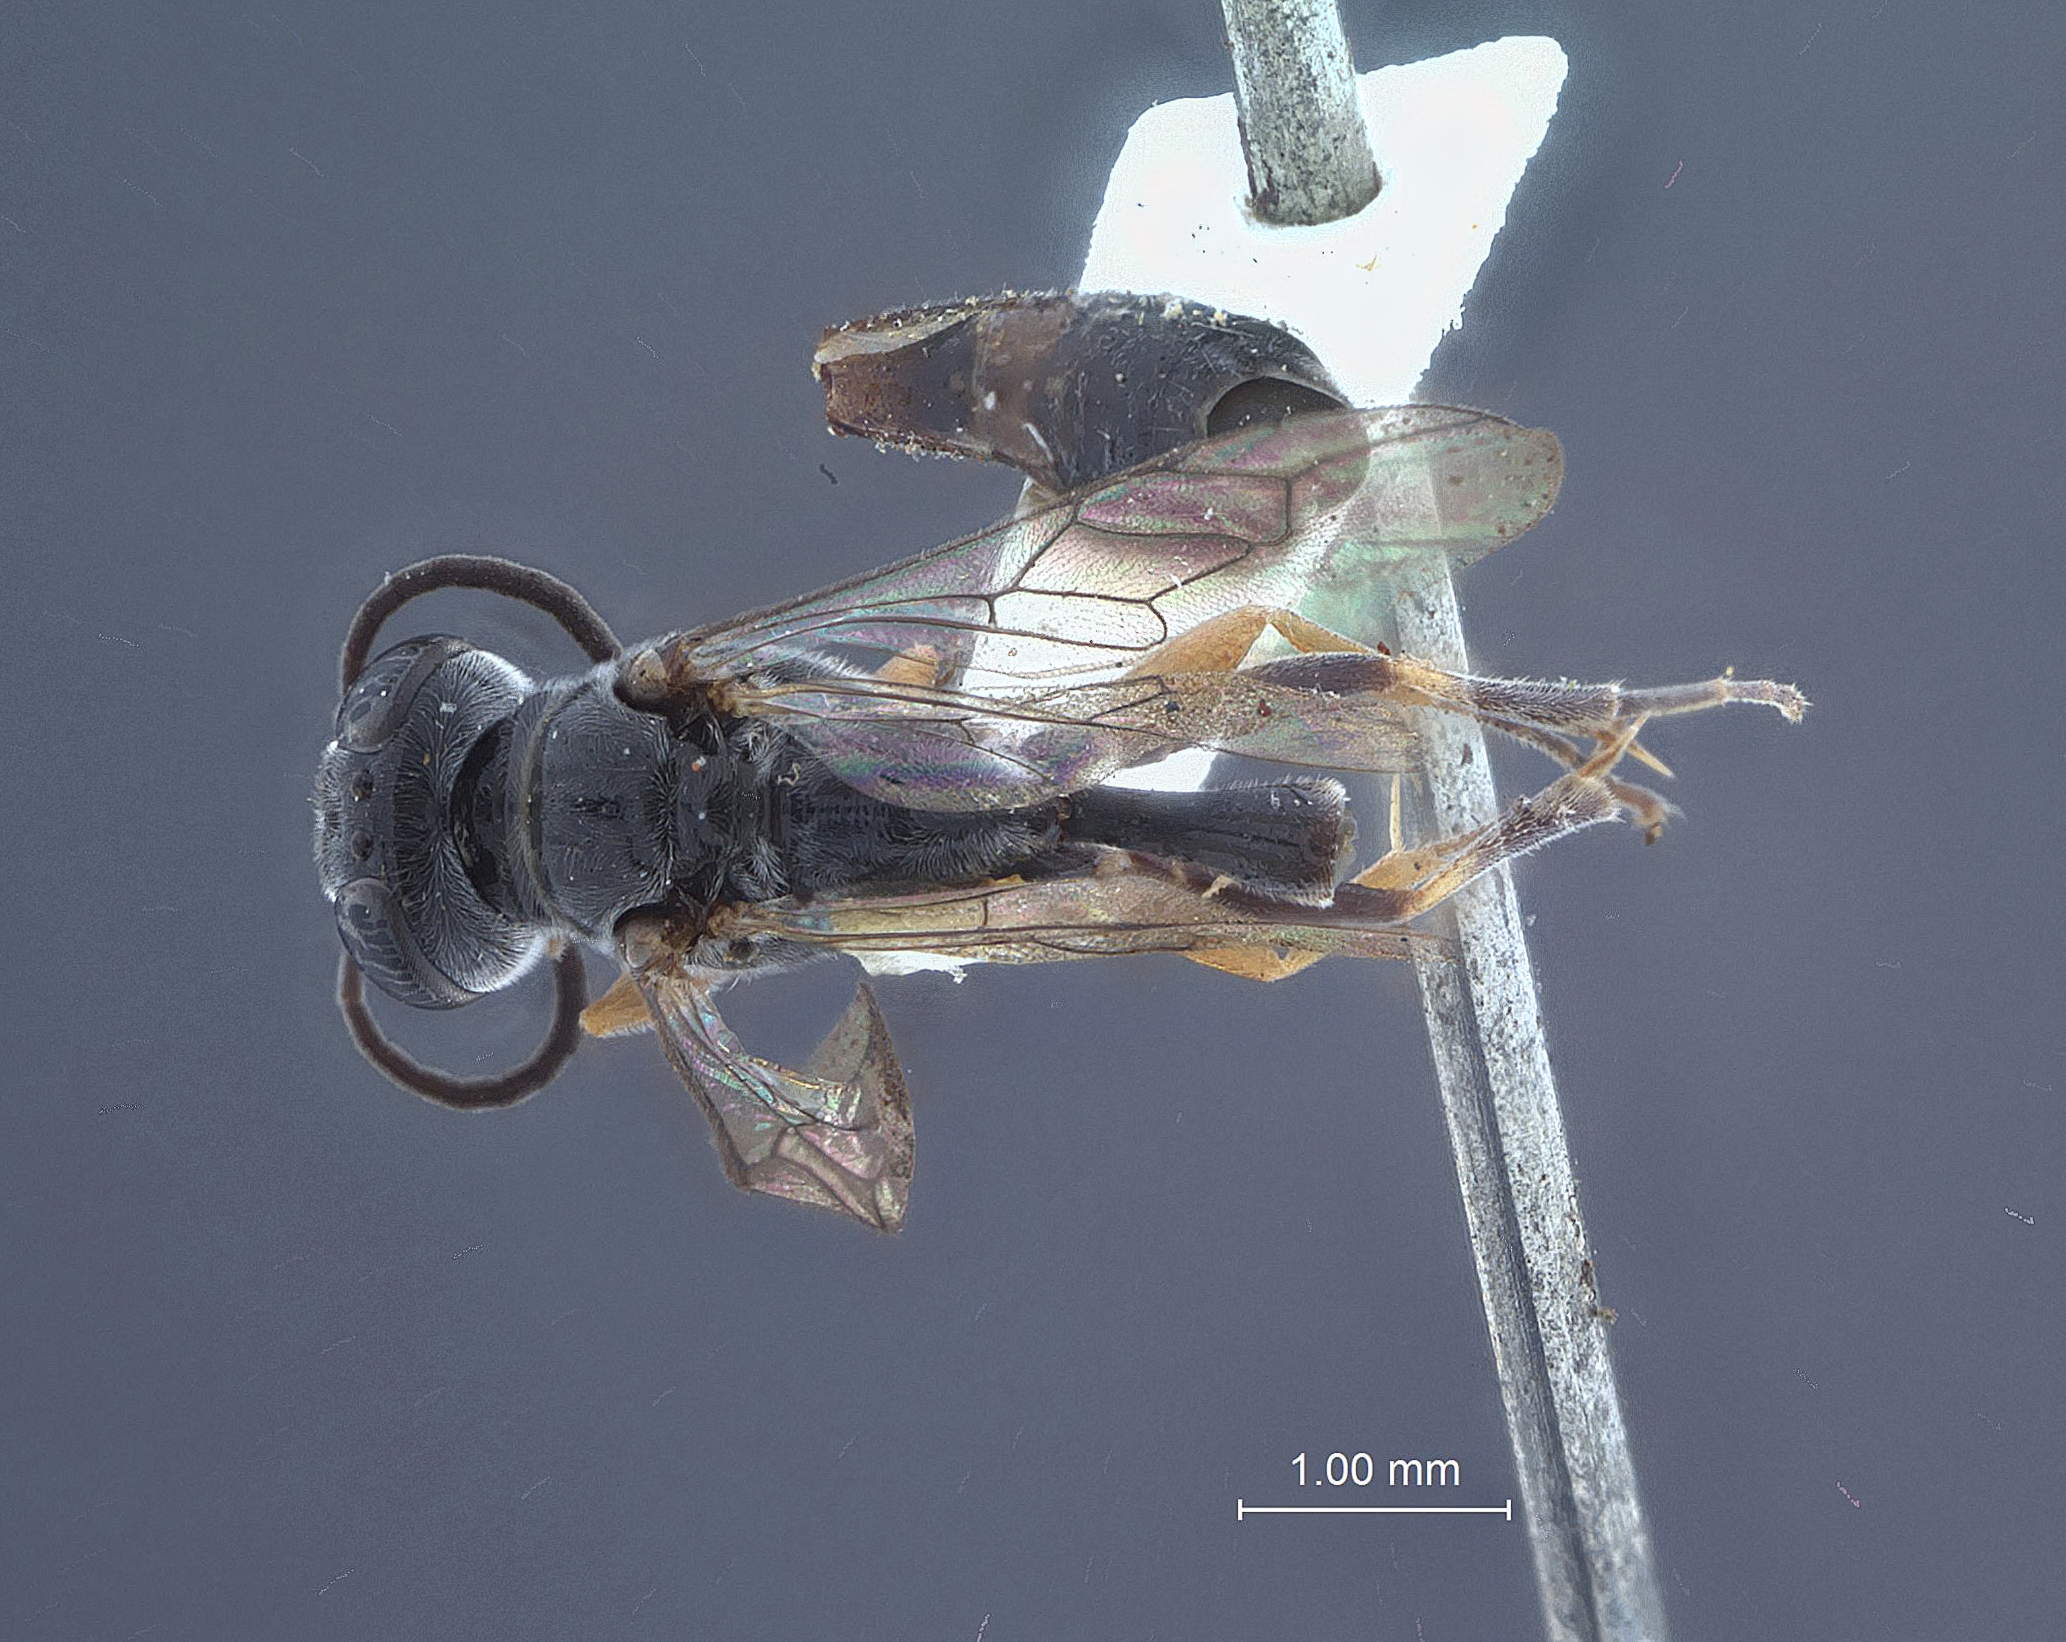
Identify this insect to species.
Trypoxylon rubrifemoratum
